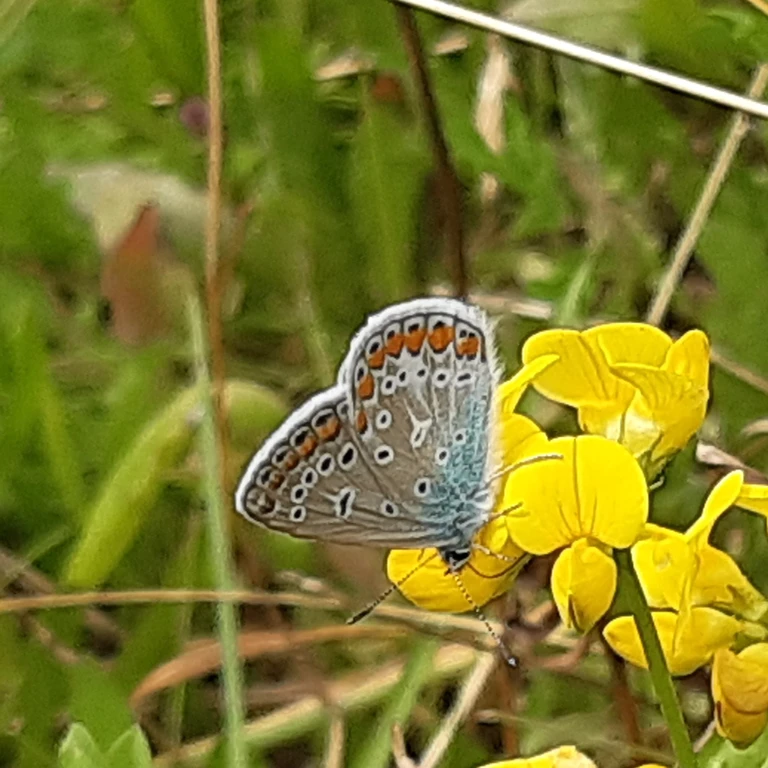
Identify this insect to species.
Polyommatus icarus
